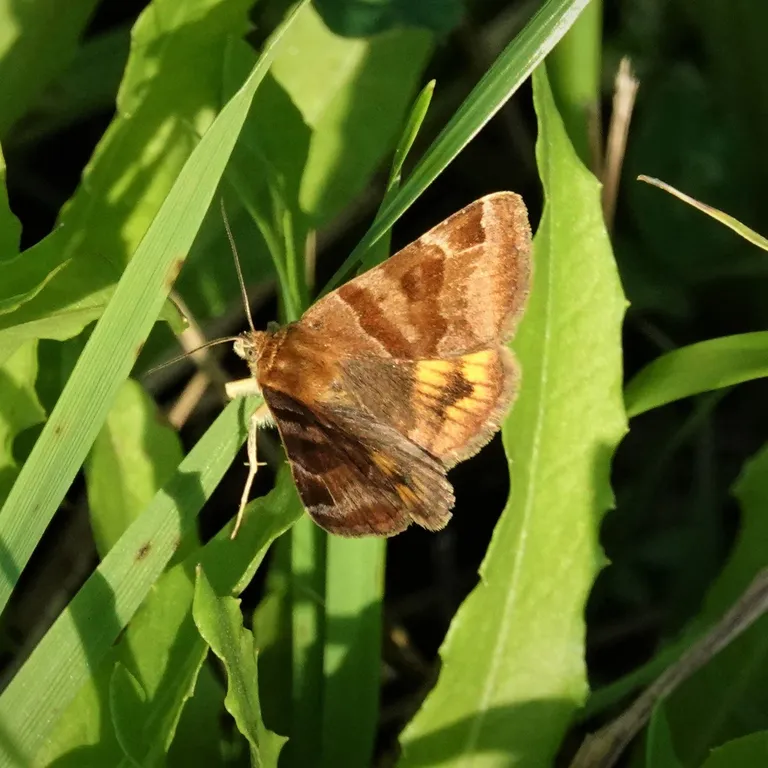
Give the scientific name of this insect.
Euclidia glyphica
